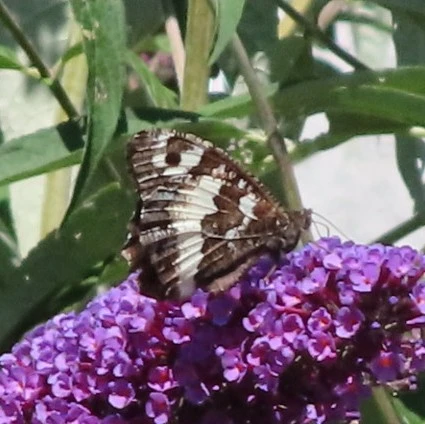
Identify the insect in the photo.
Brintesia circe
